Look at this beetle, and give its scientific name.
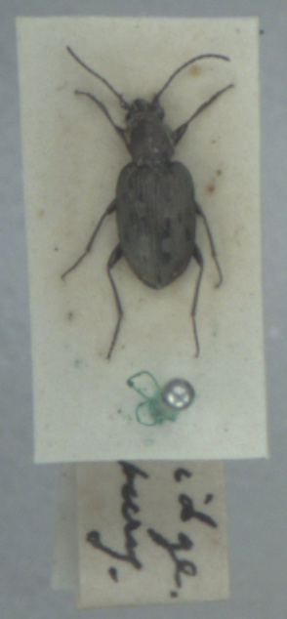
Bembidion litorale
